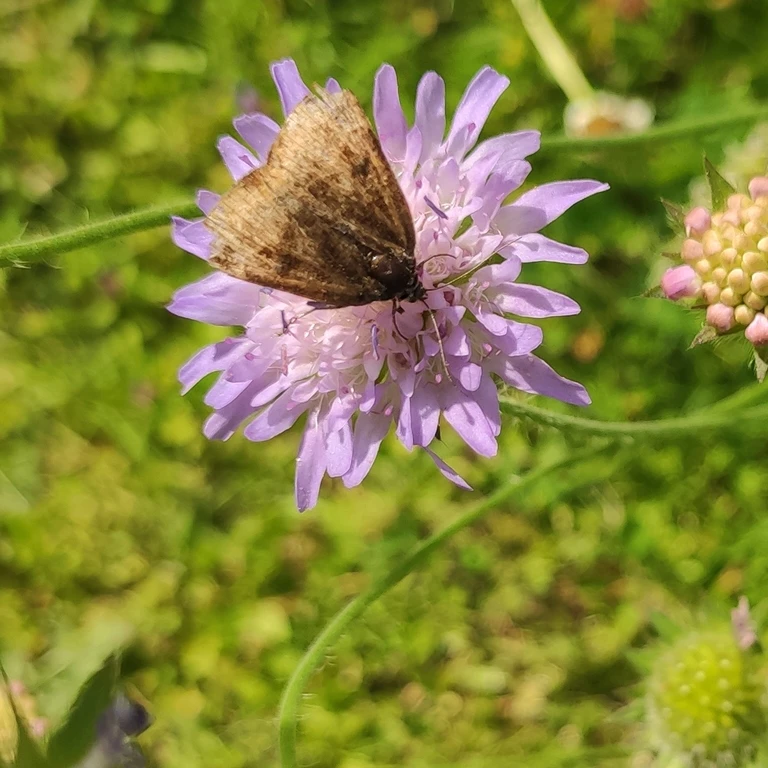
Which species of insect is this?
Euclidia glyphica
